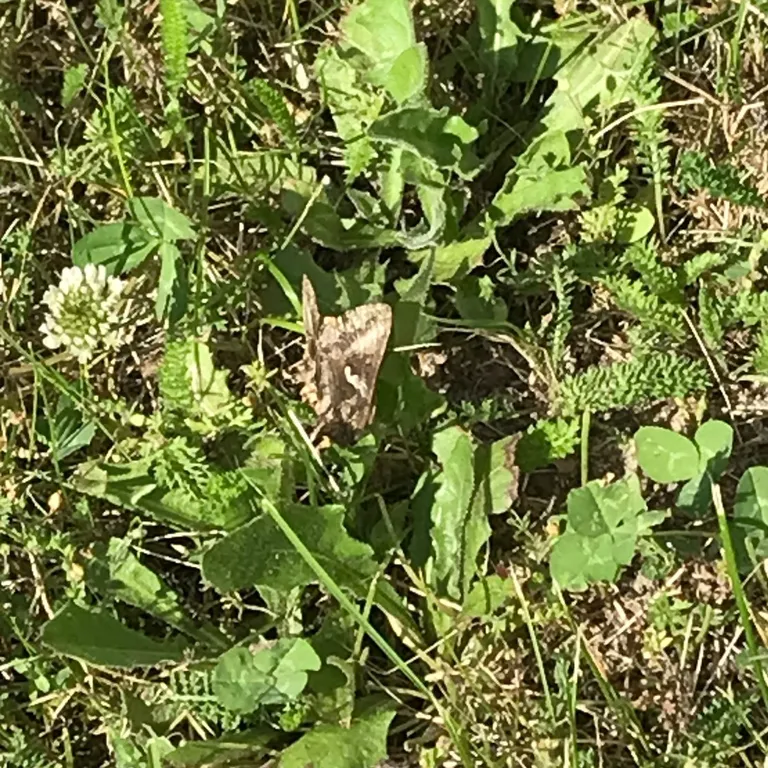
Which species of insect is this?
Autographa gamma
